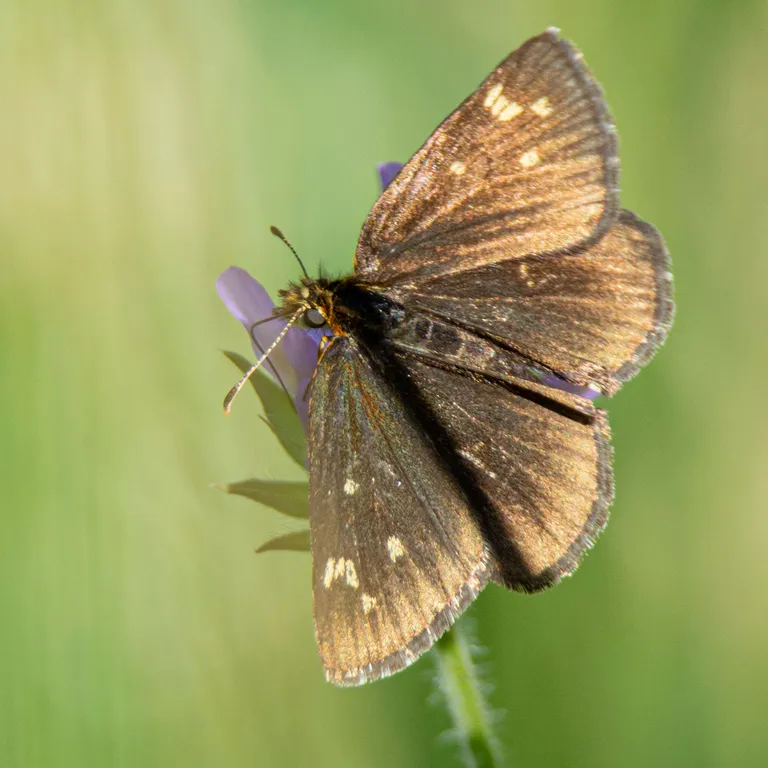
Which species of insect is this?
Heteropterus morpheus
